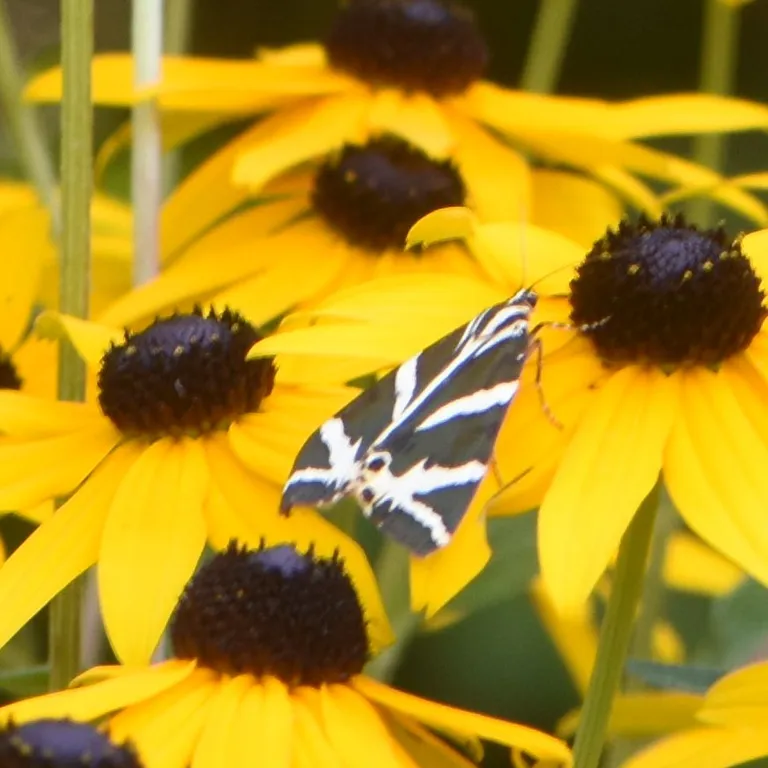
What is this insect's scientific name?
Euplagia quadripunctaria
